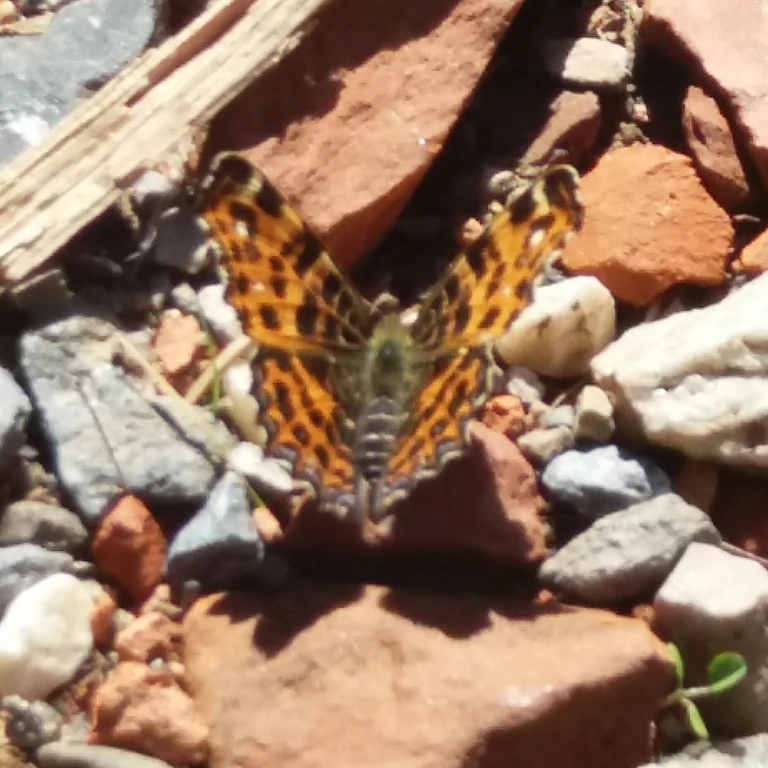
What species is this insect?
Araschnia levana
